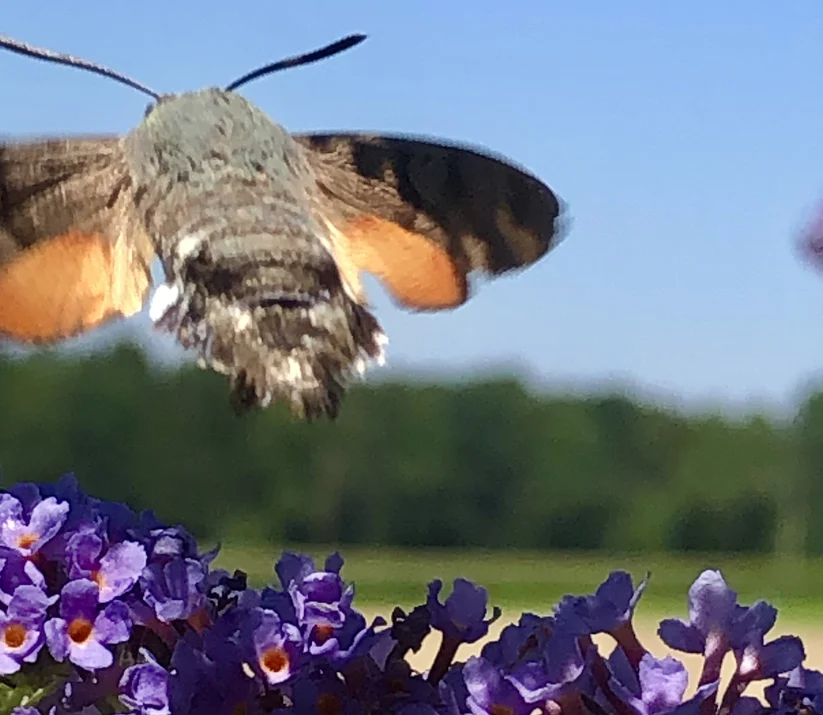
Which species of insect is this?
Macroglossum stellatarum
